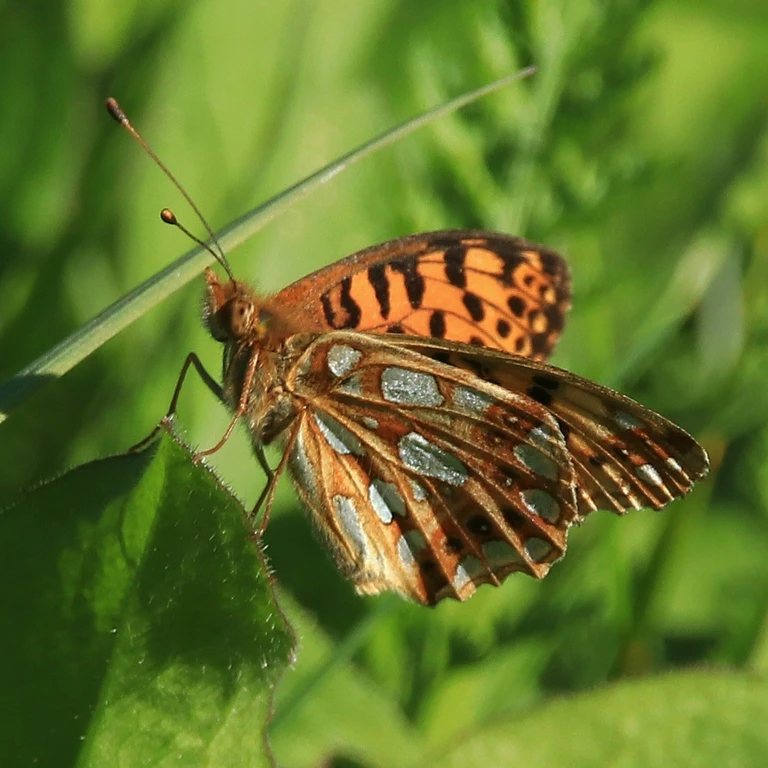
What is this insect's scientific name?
Issoria lathonia
